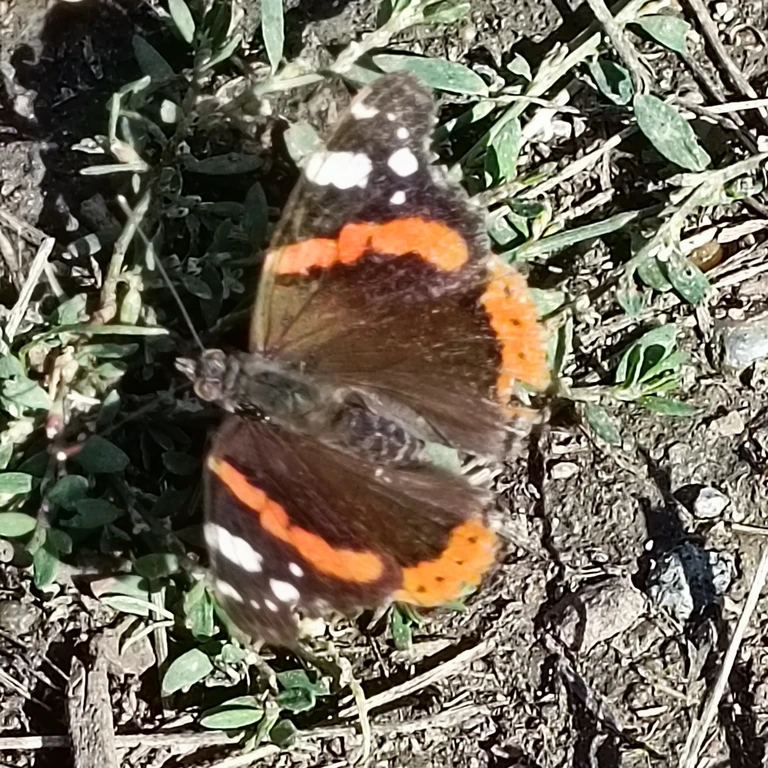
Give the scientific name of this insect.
Vanessa atalanta
